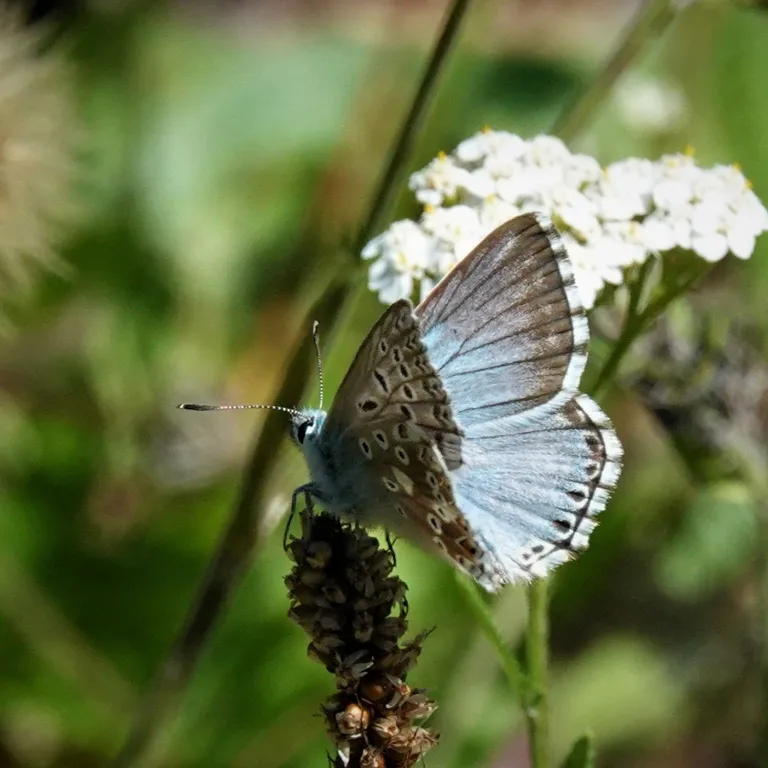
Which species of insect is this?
Lysandra coridon
